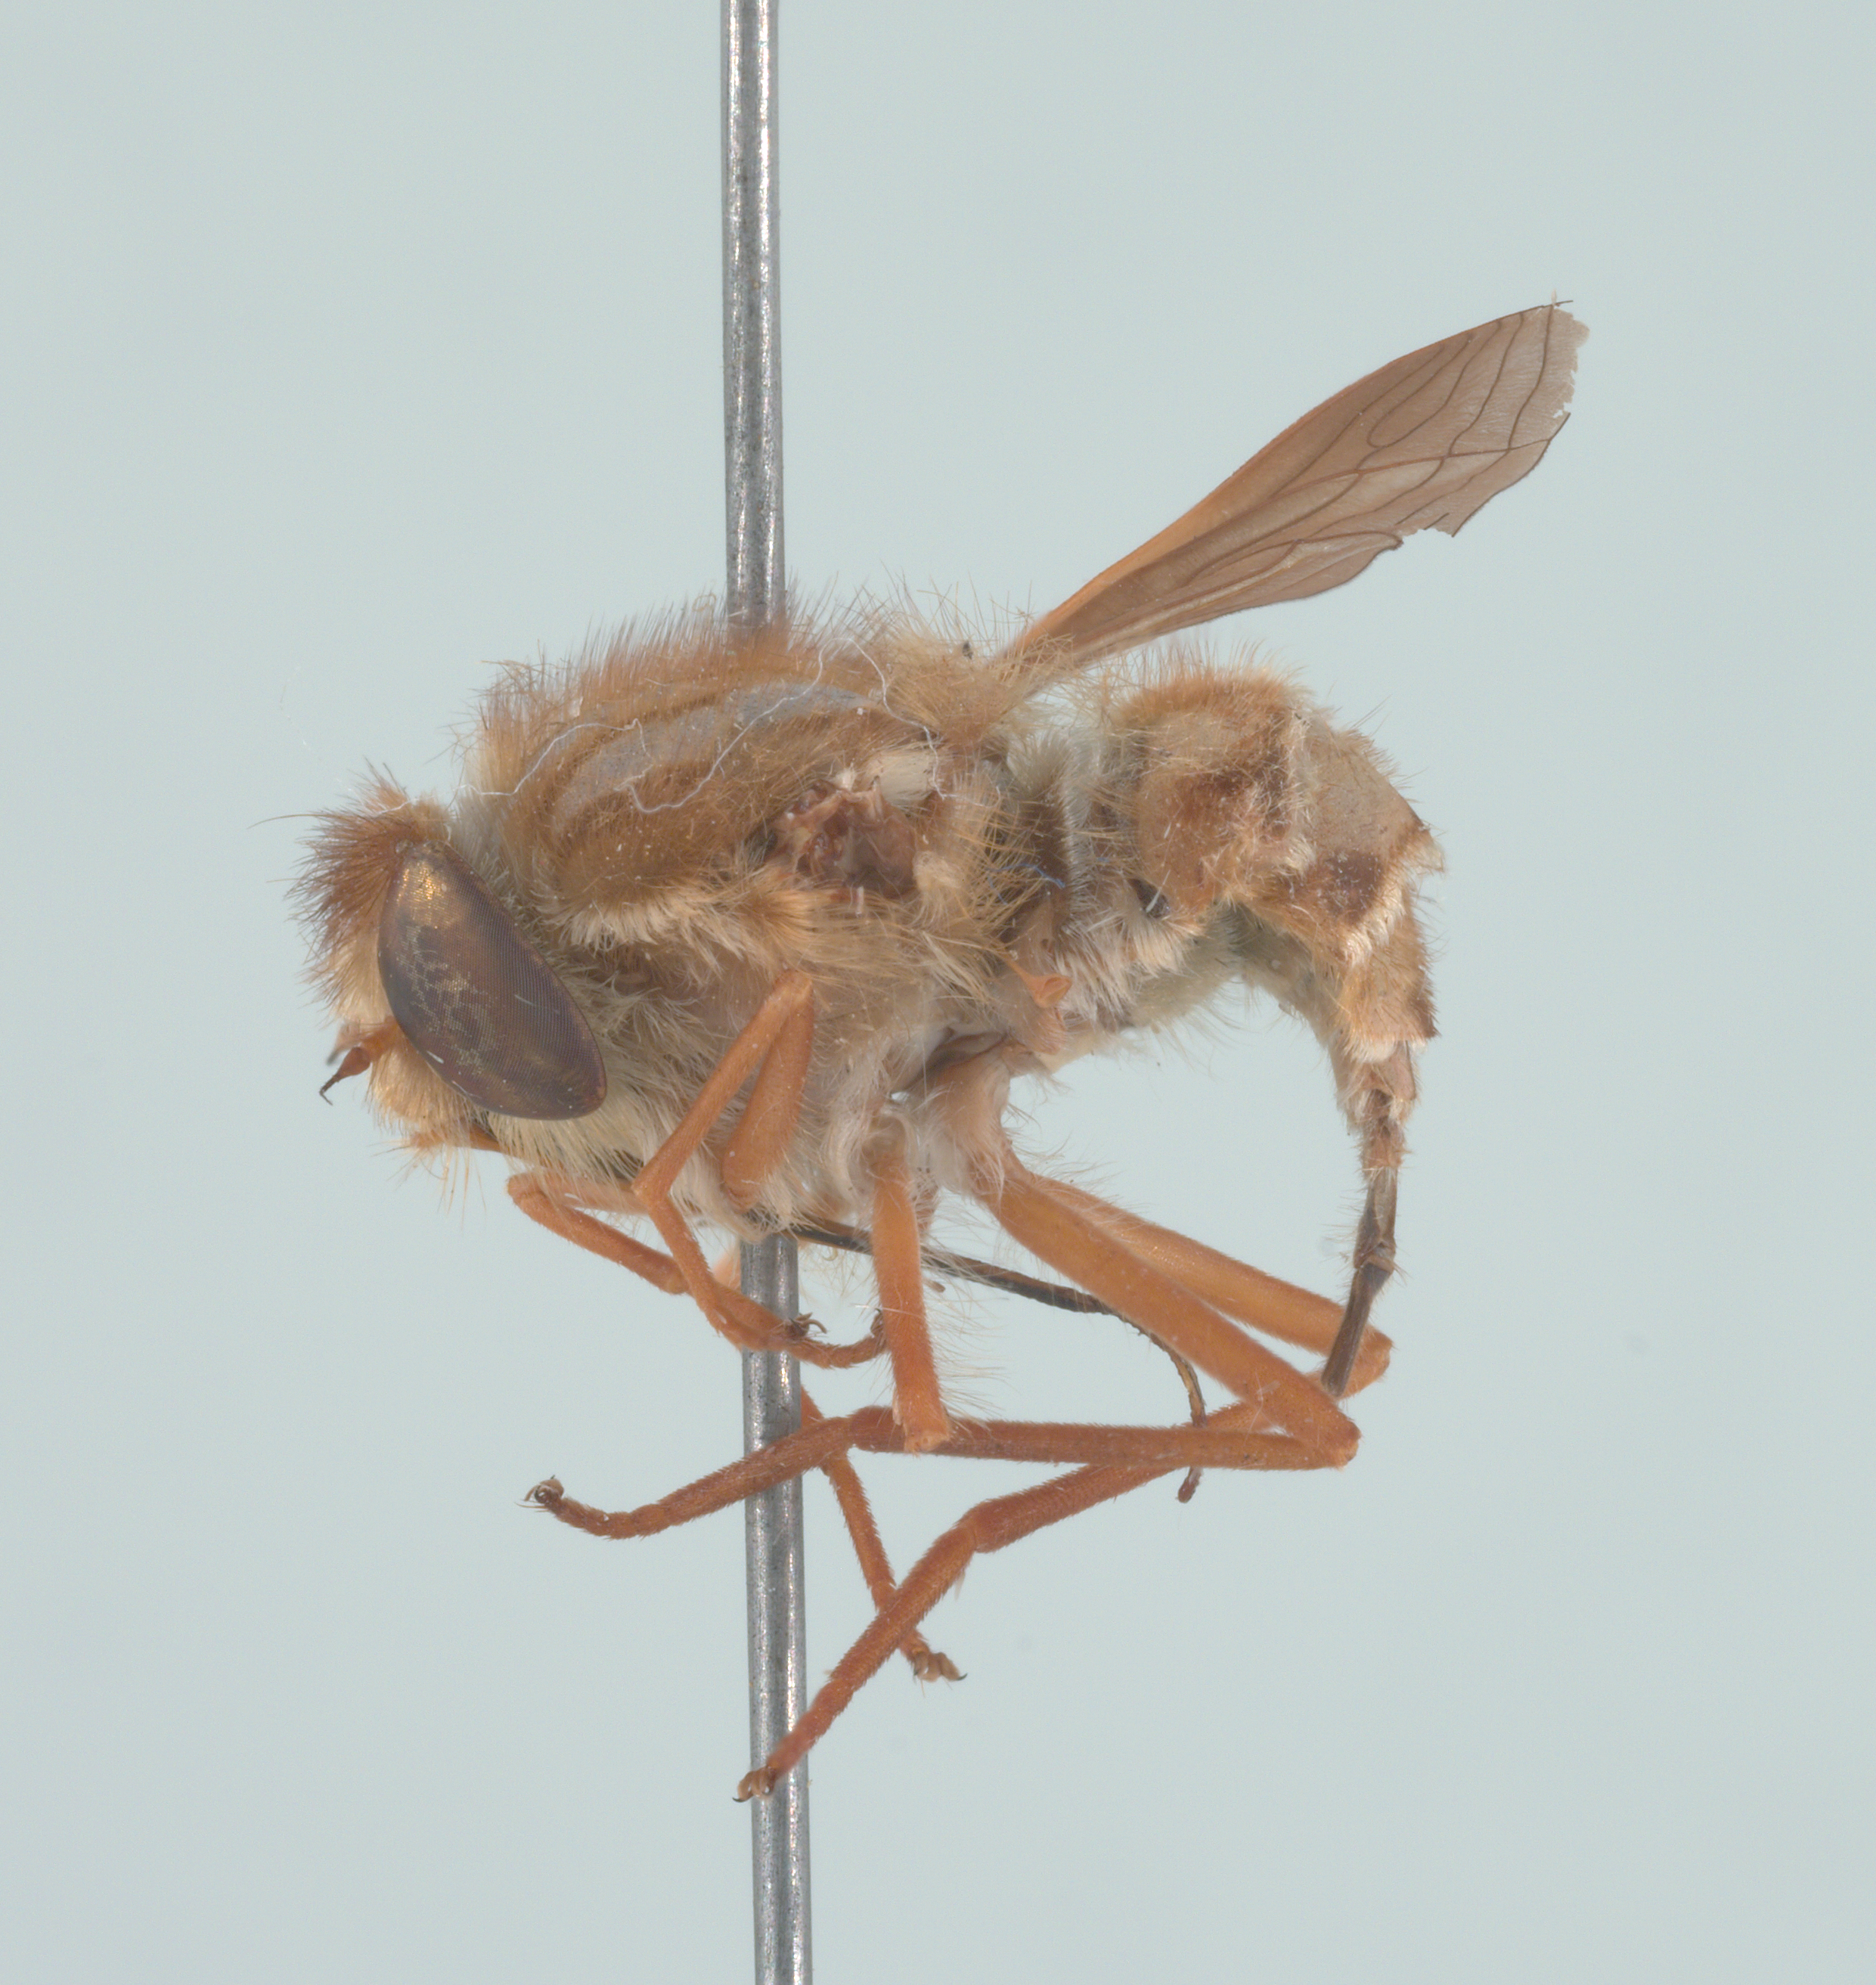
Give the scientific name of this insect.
Prosoeca ornata
